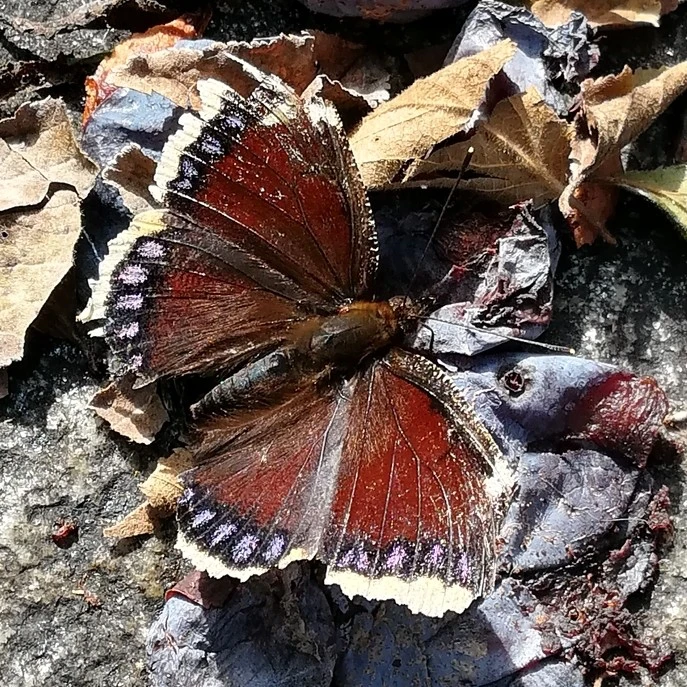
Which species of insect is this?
Nymphalis antiopa
